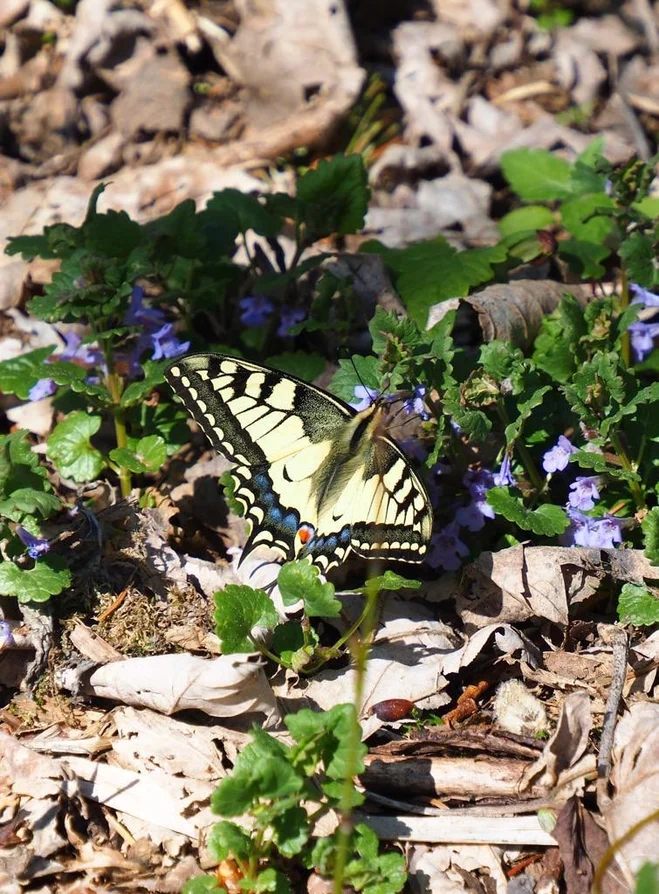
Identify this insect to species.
Papilio machaon
